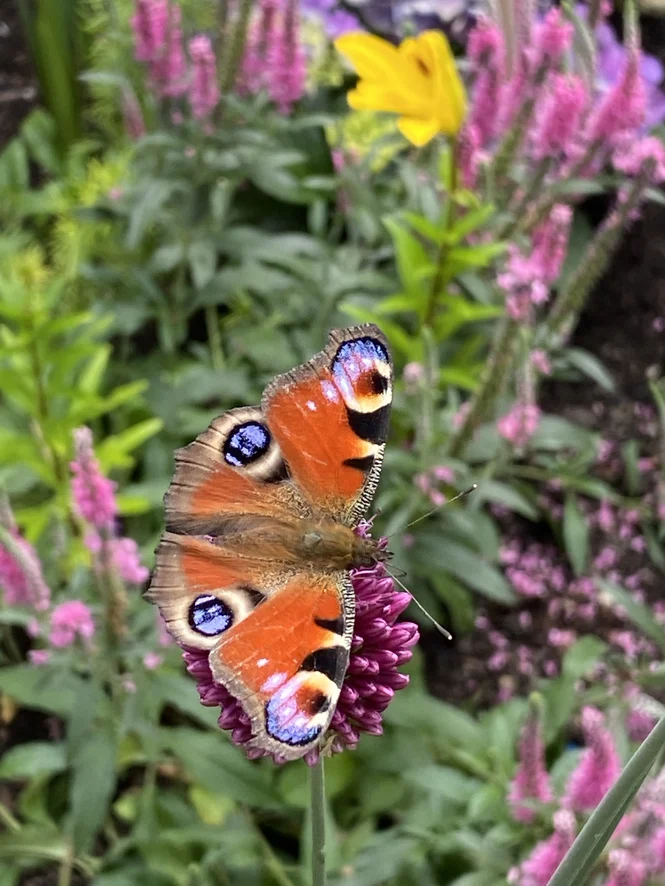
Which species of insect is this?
Aglais io
